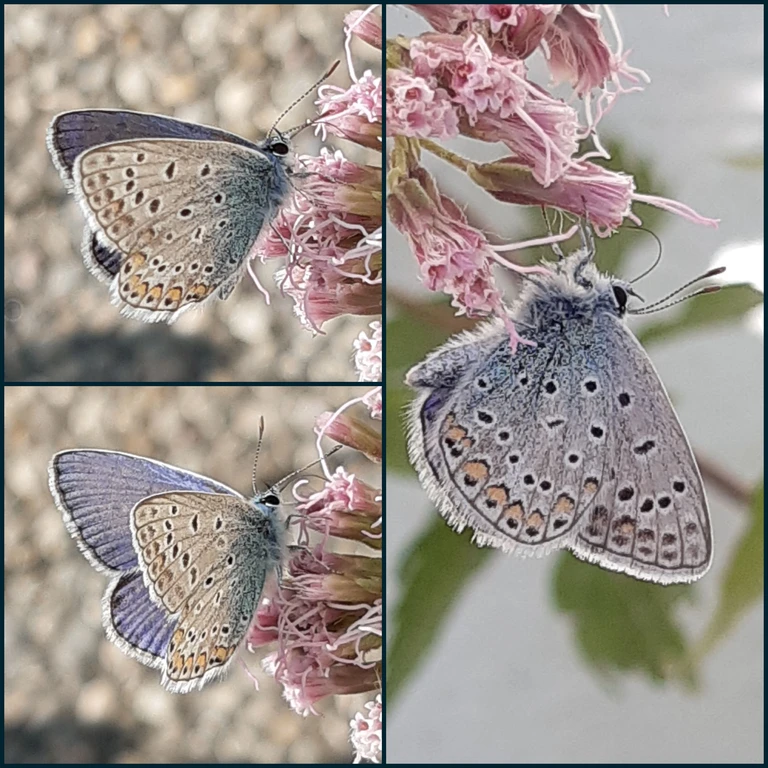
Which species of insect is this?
Polyommatus icarus
